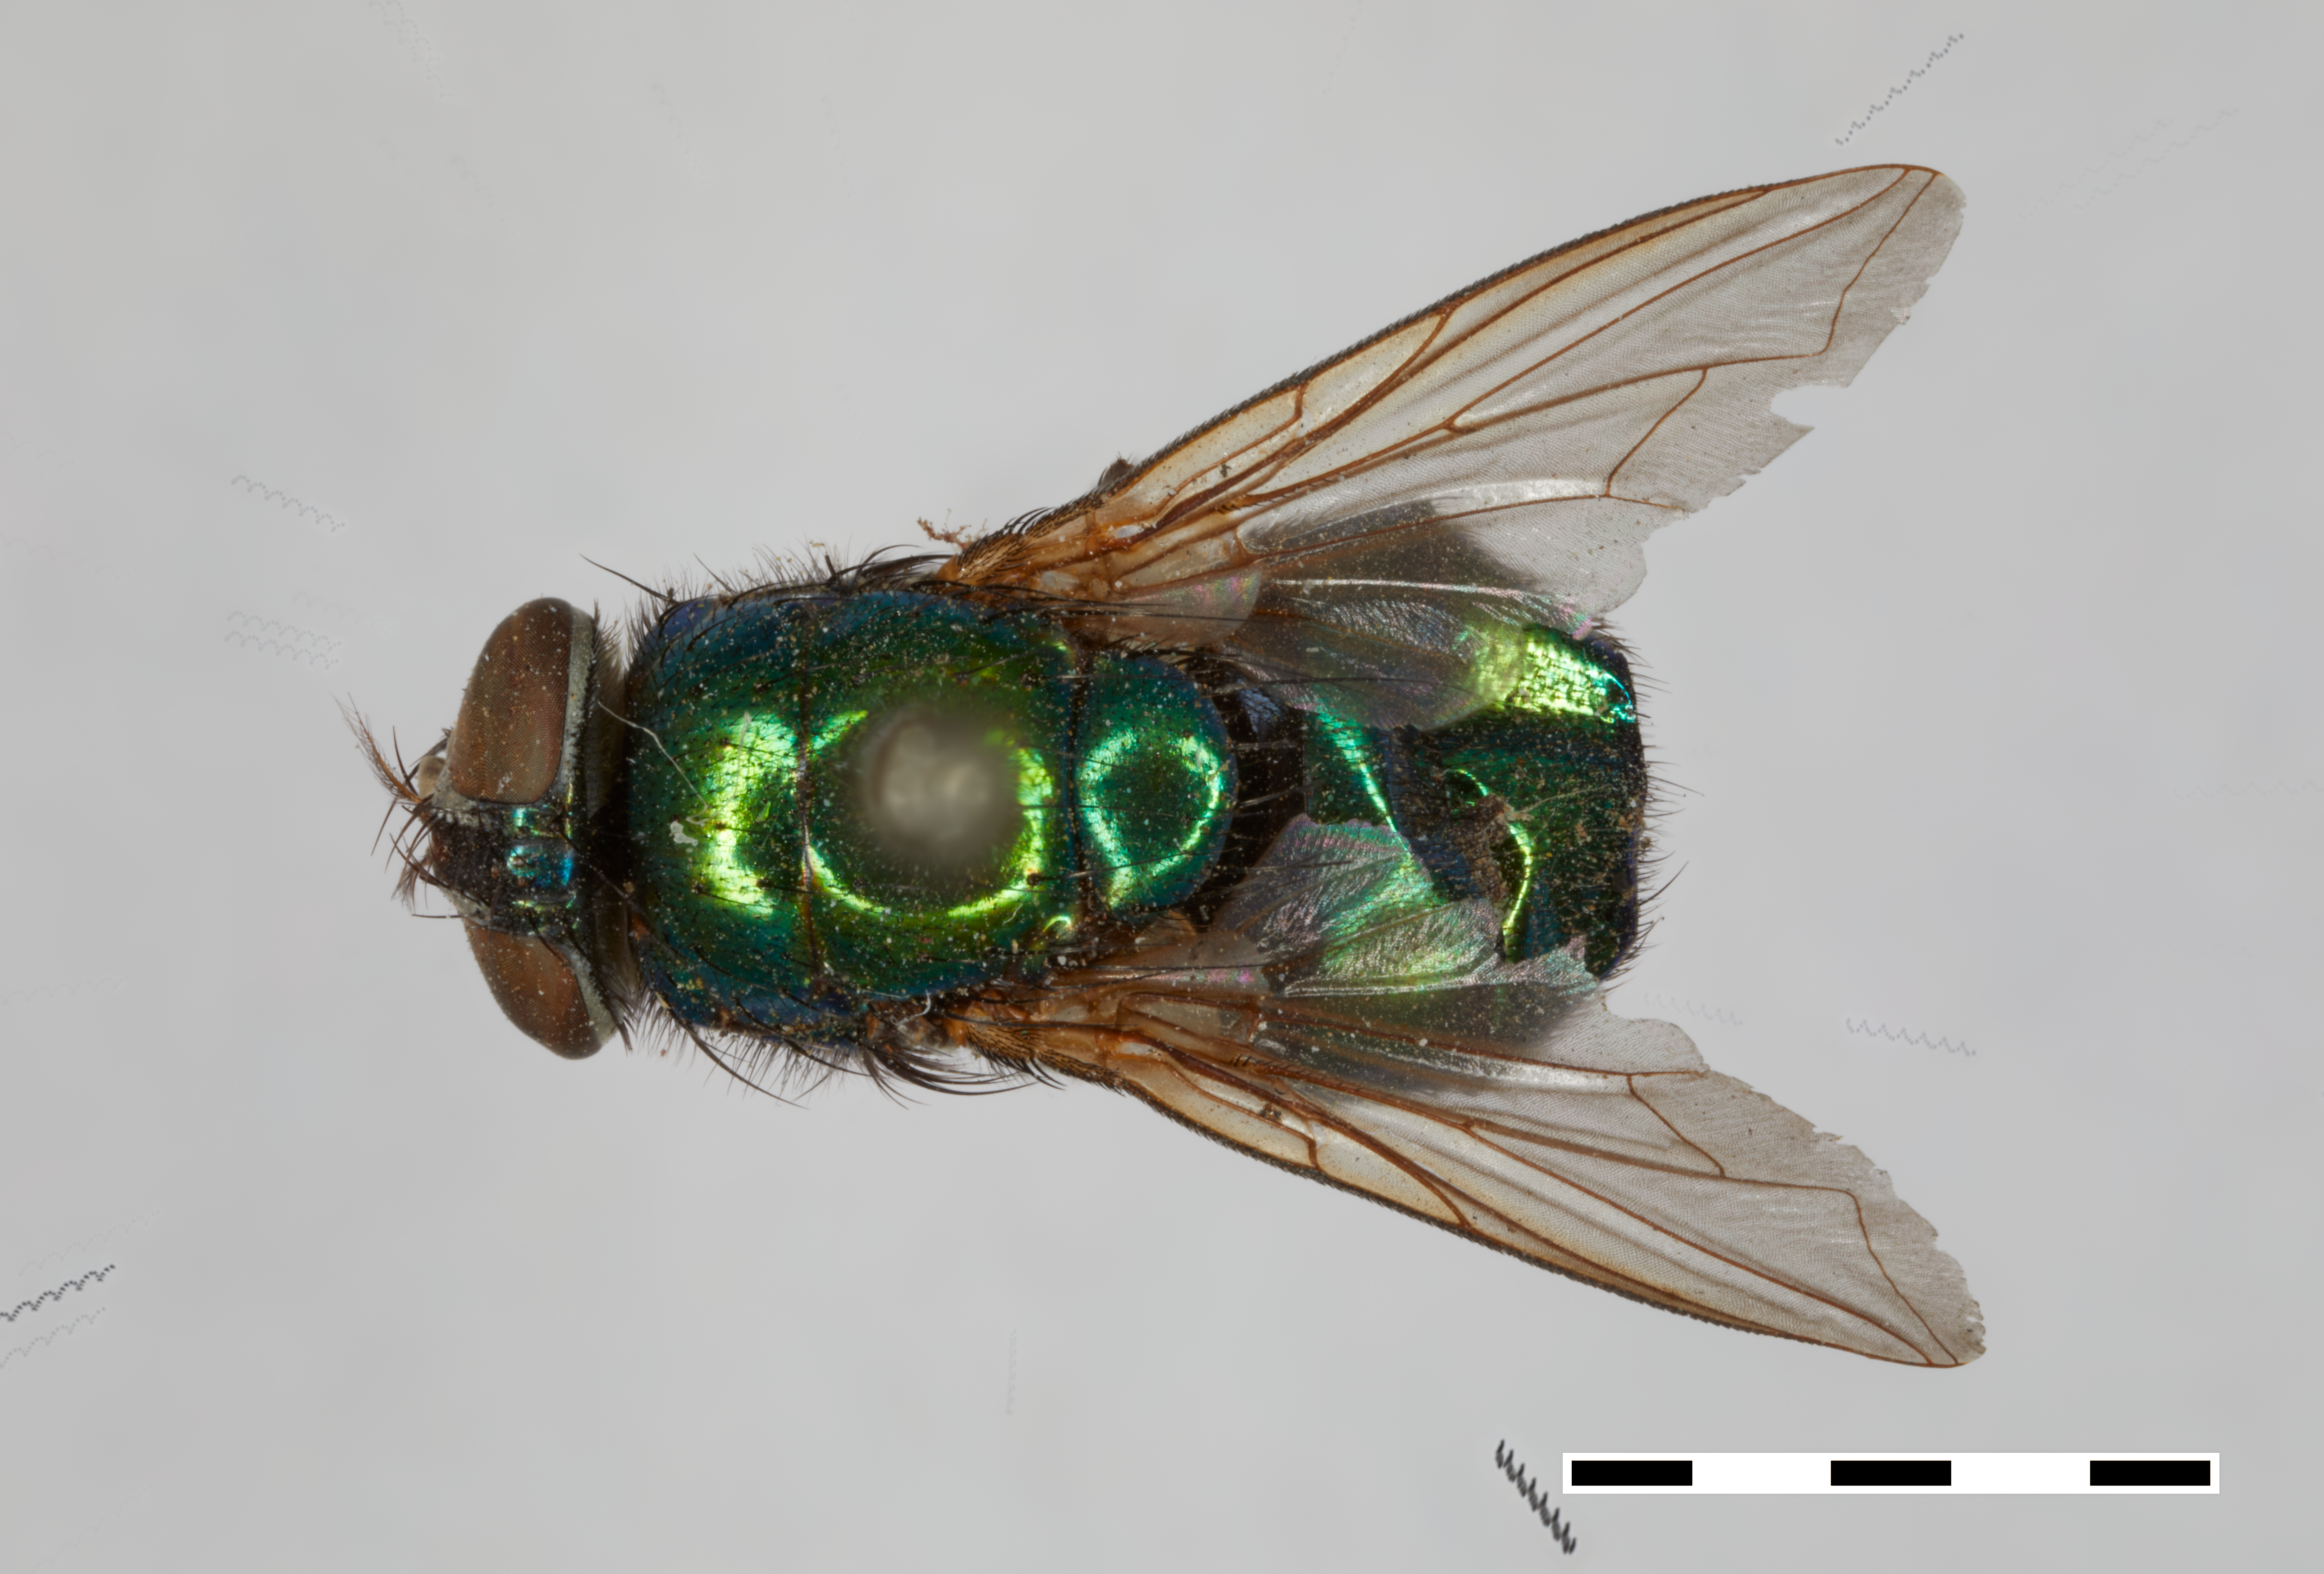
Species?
Phaenicia coeruleiviridis (also Lucilia australis)
